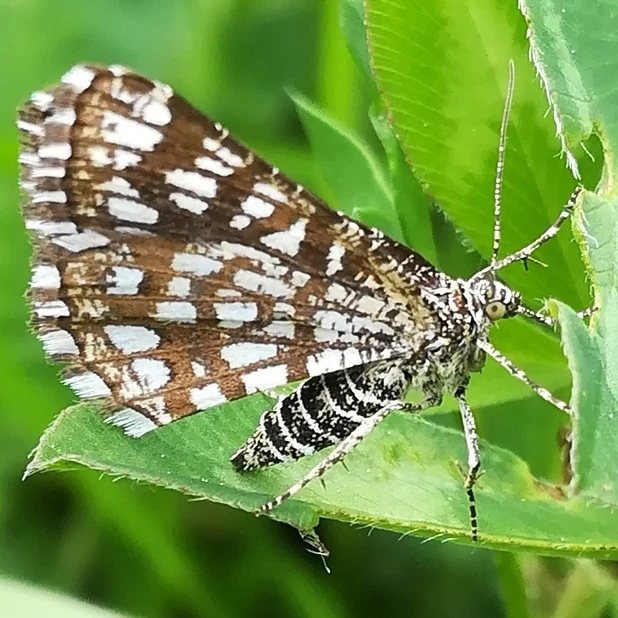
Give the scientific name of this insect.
Chiasmia clathrata
